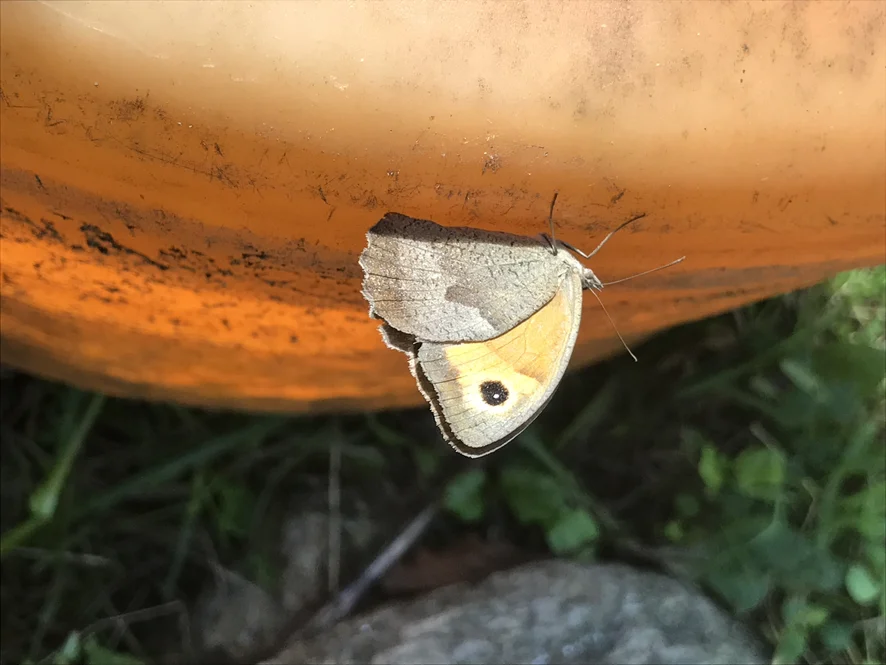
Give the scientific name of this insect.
Maniola jurtina
